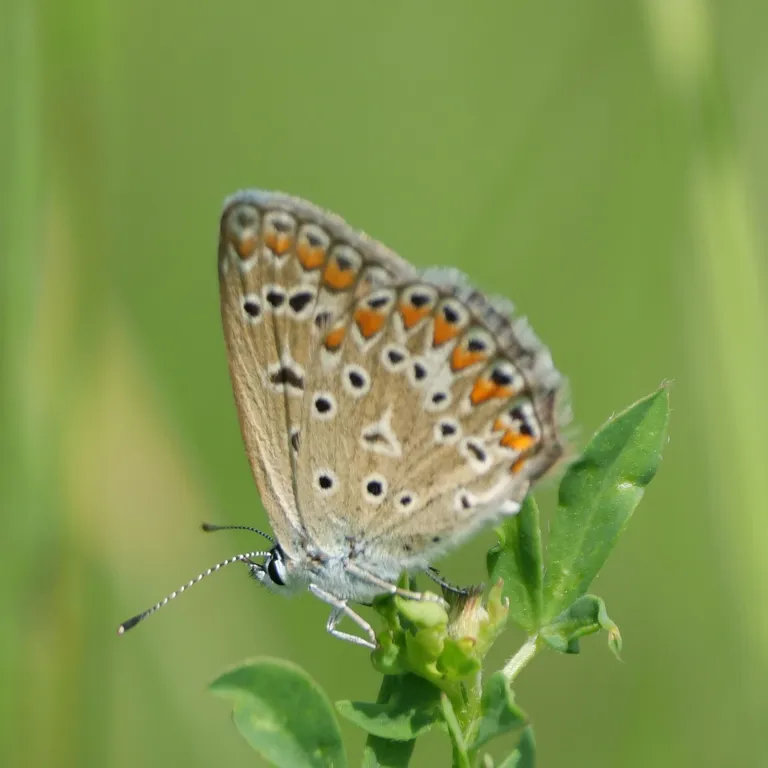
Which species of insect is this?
Polyommatus icarus
